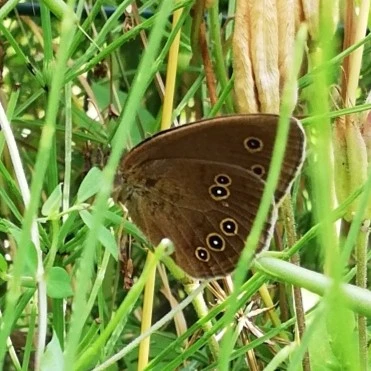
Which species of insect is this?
Aphantopus hyperantus
